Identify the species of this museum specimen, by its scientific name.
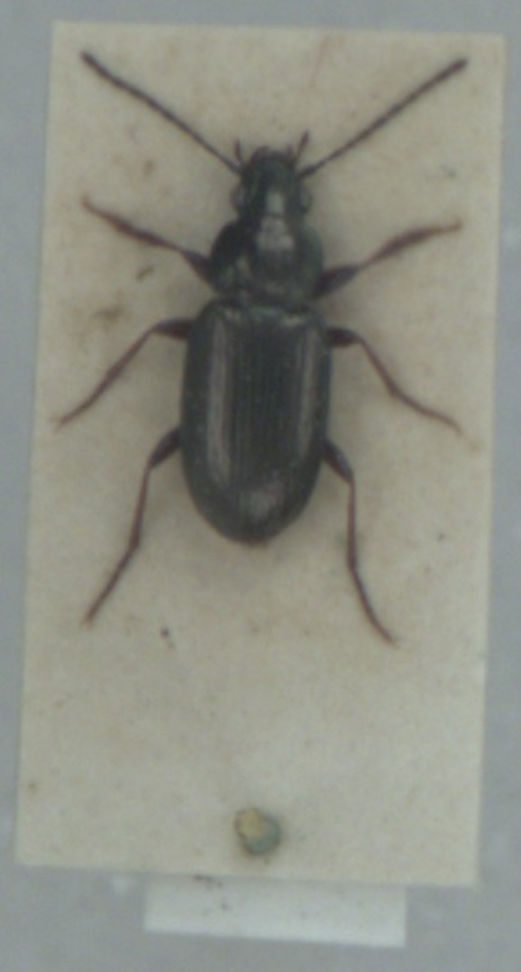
Pogonus chalceus
